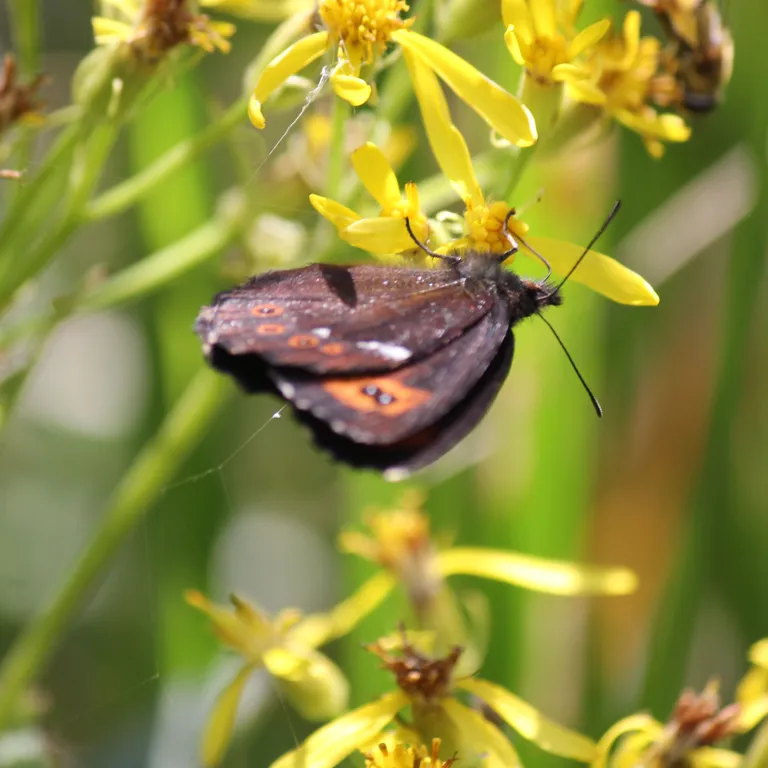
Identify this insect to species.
Erebia ligea
